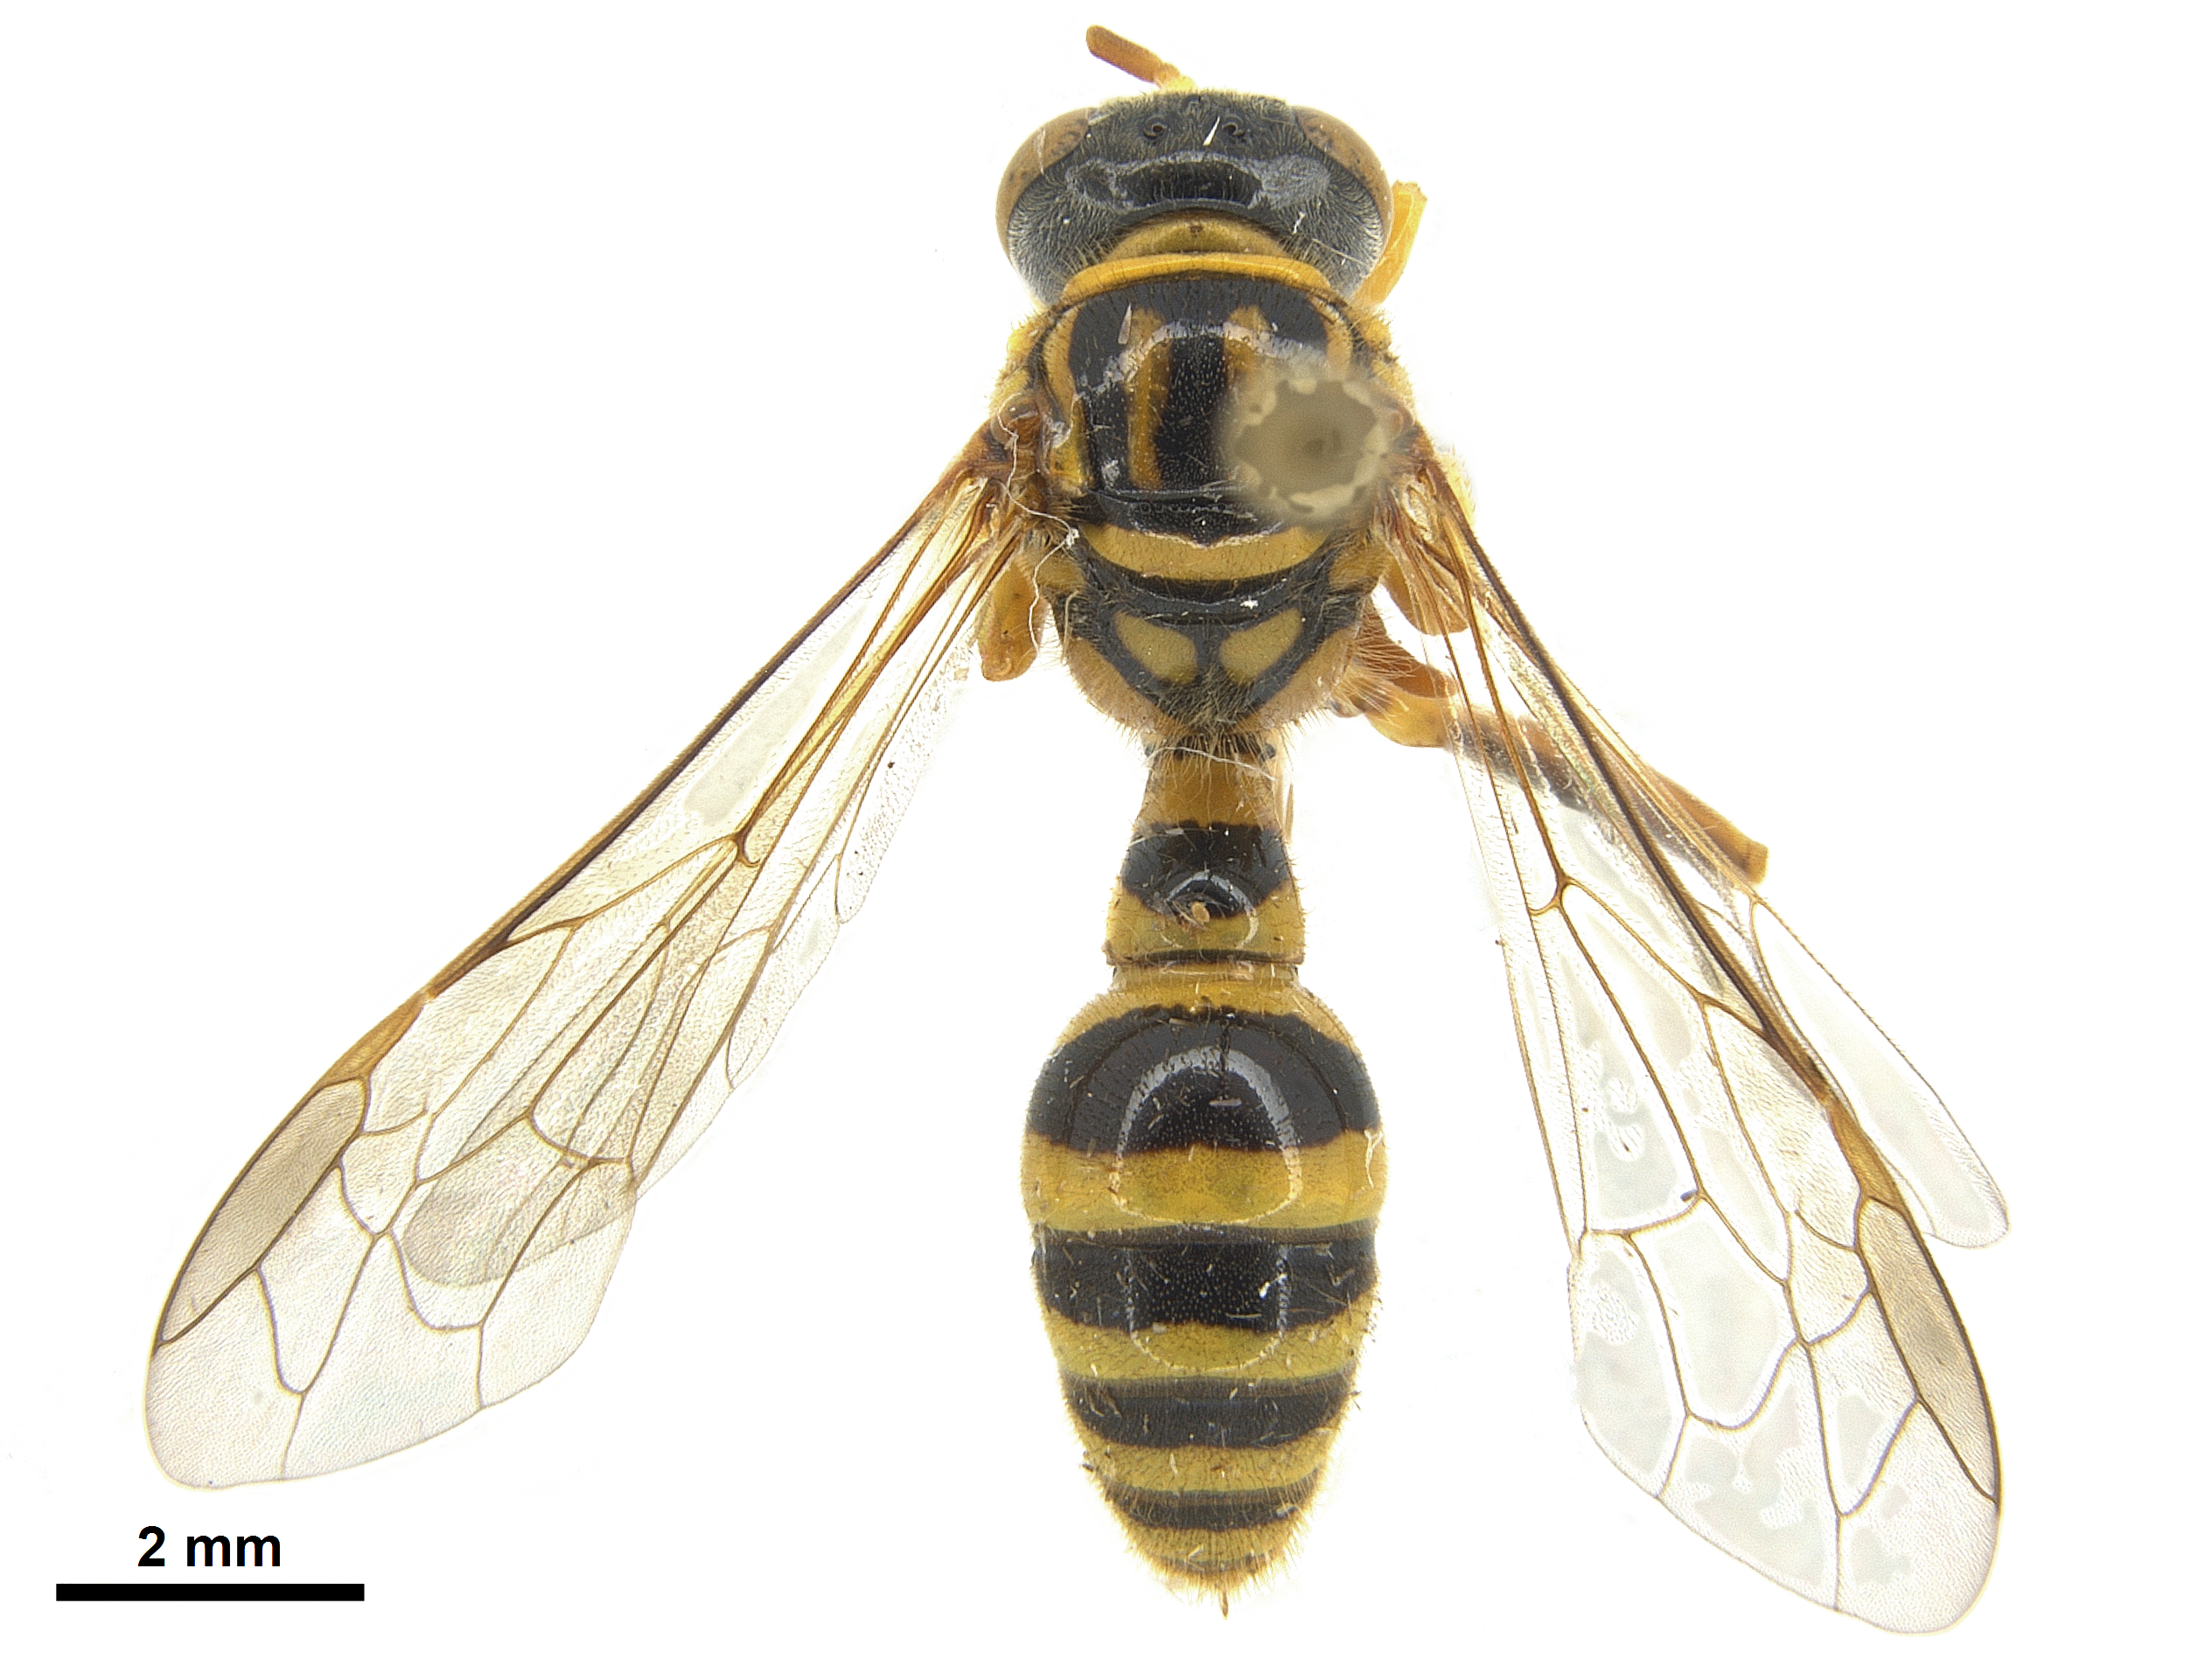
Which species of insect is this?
Megistommum splendidum
